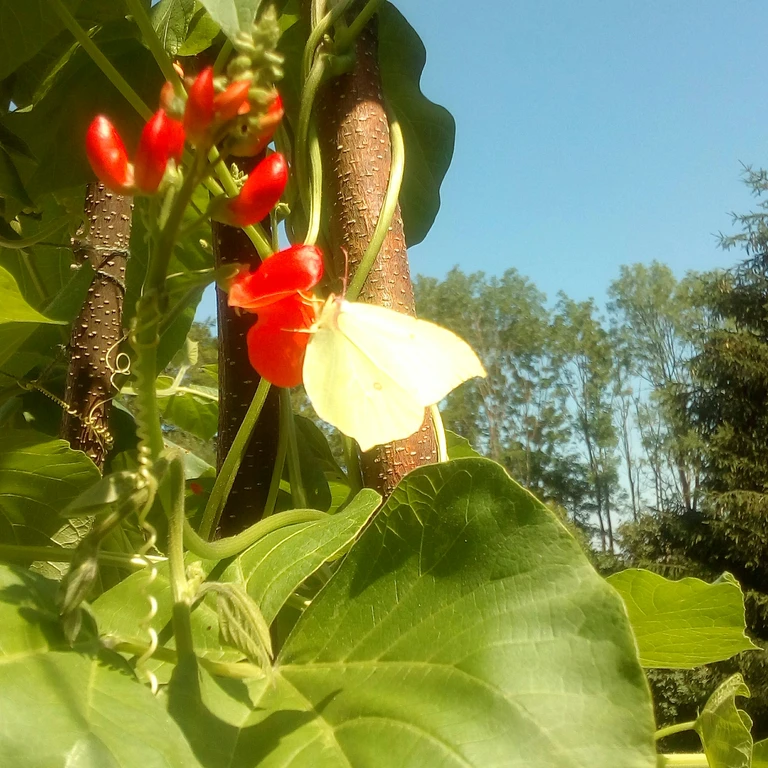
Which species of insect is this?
Gonepteryx rhamni
